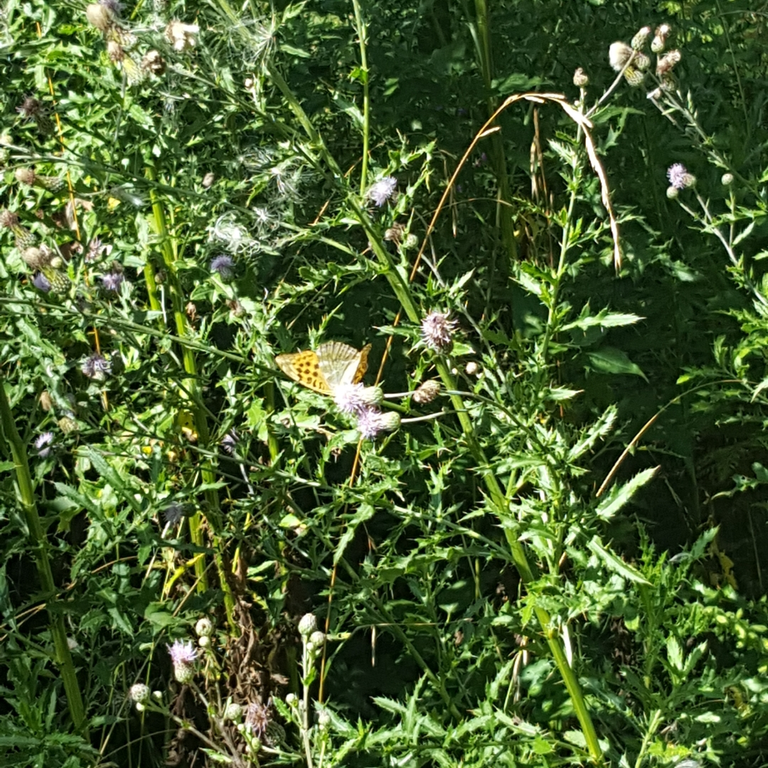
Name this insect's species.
Argynnis paphia
